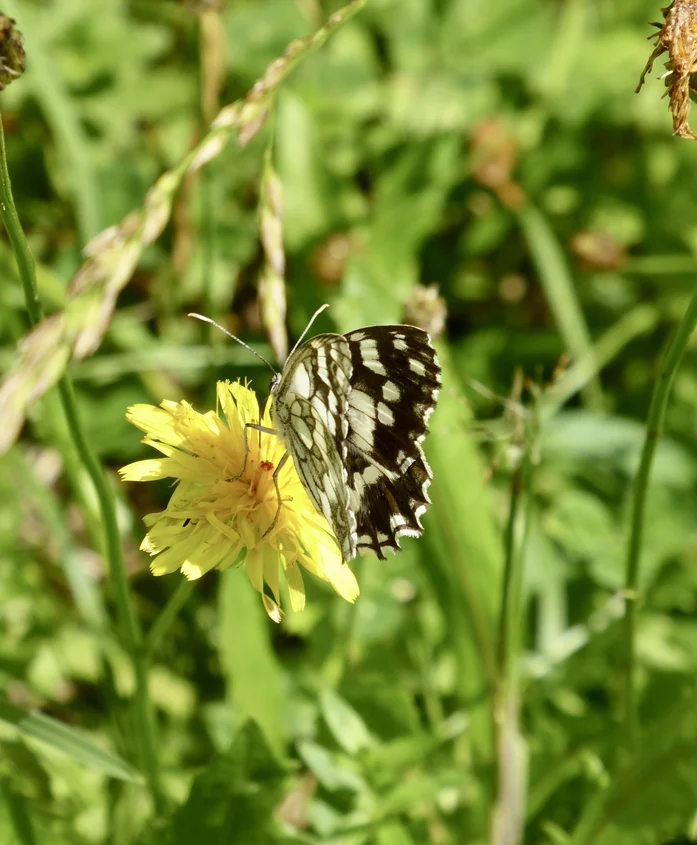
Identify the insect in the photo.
Melanargia galathea
